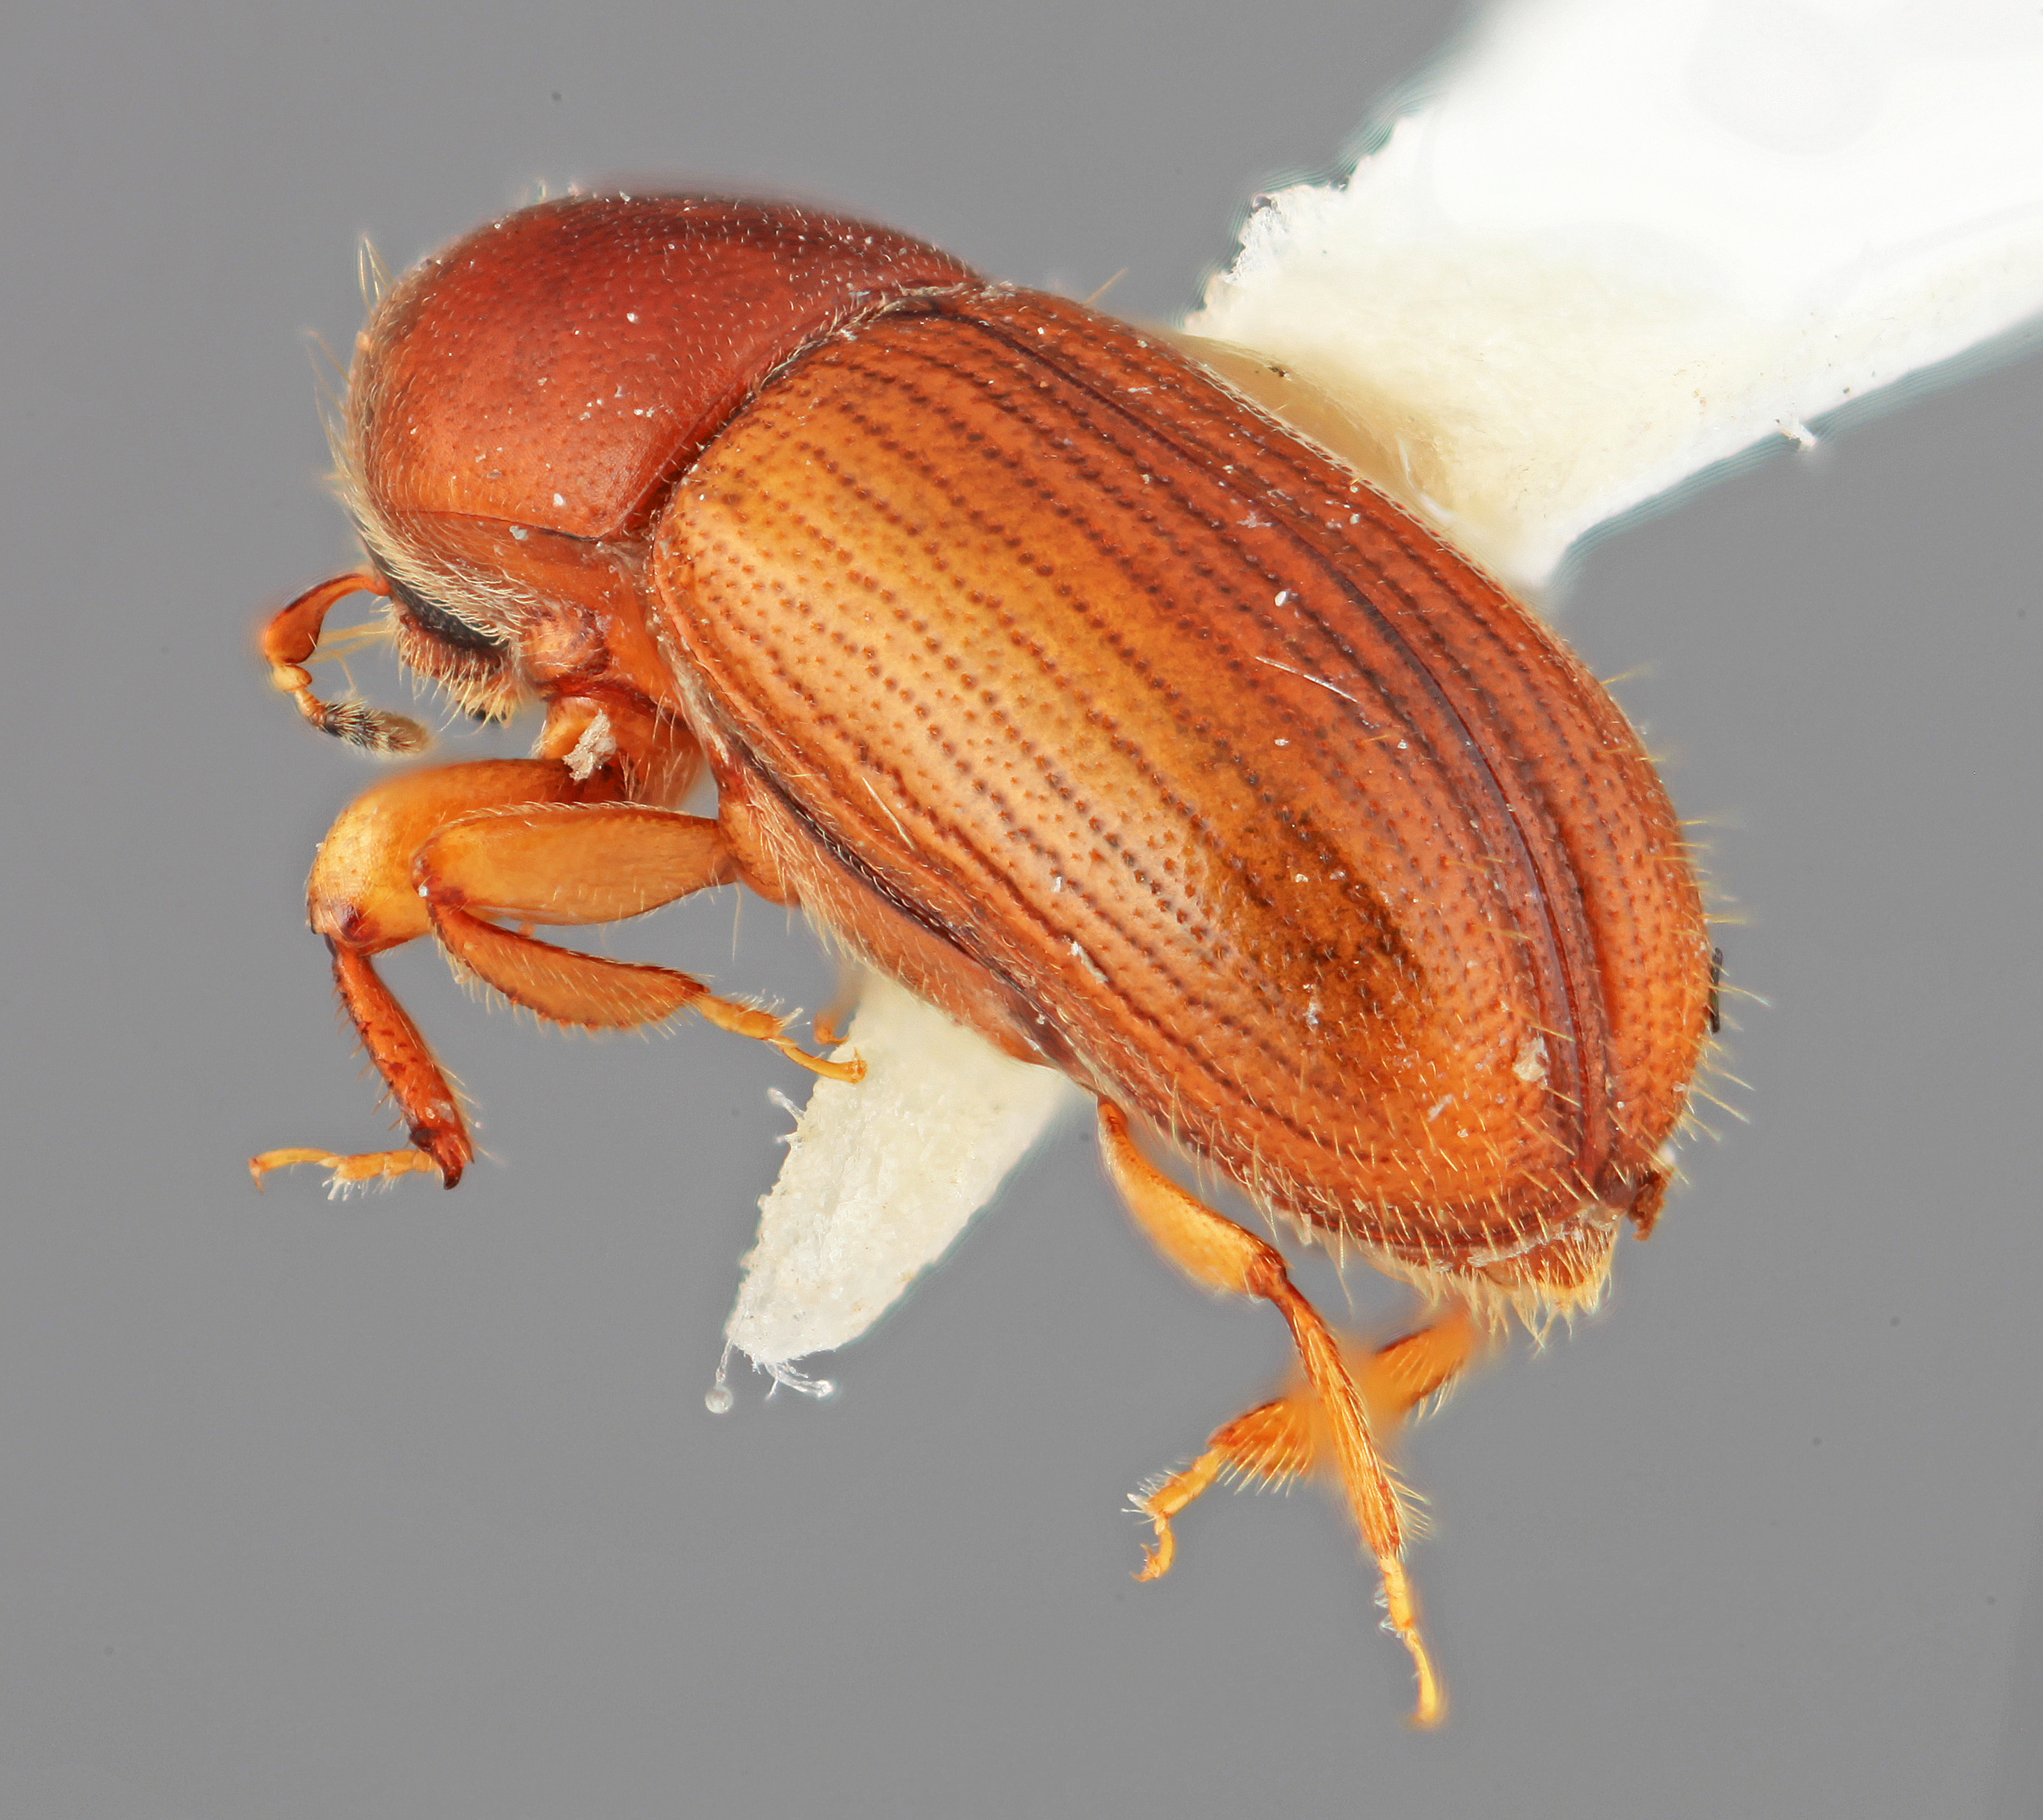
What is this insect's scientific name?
Scolytodes canaliculus
